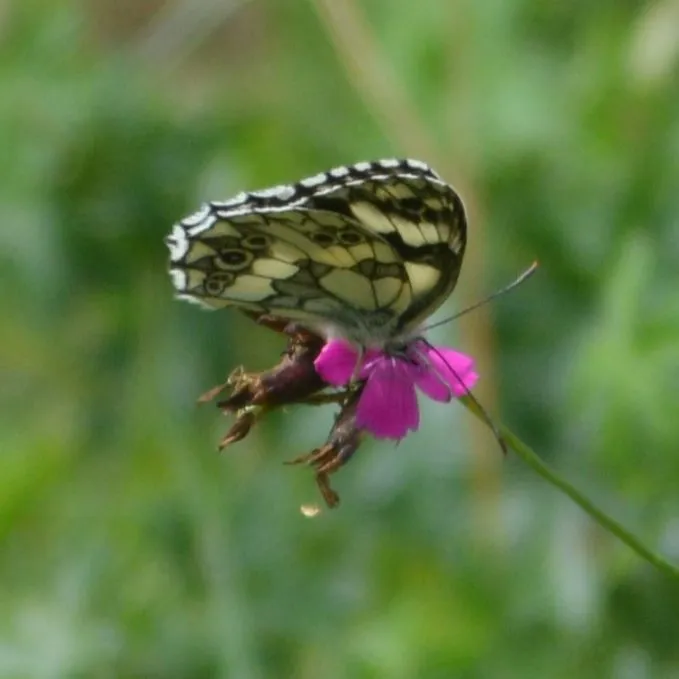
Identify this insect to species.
Melanargia galathea
